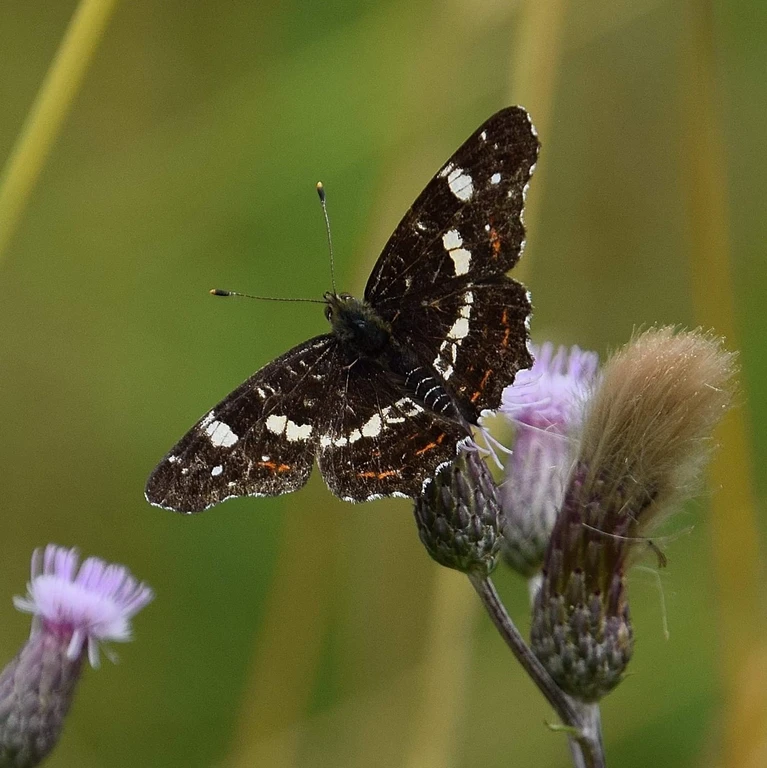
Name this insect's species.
Araschnia levana
